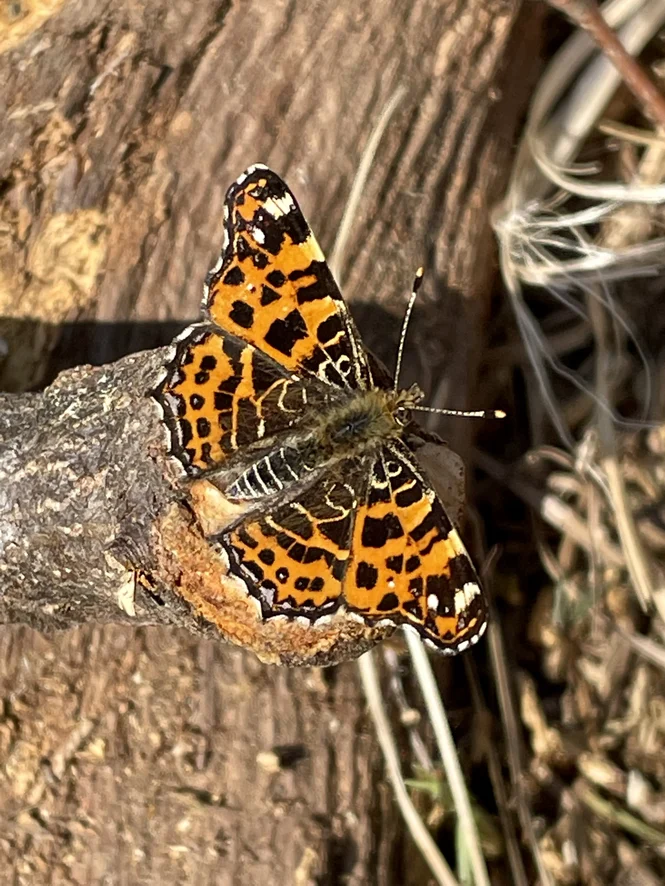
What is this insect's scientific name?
Araschnia levana
